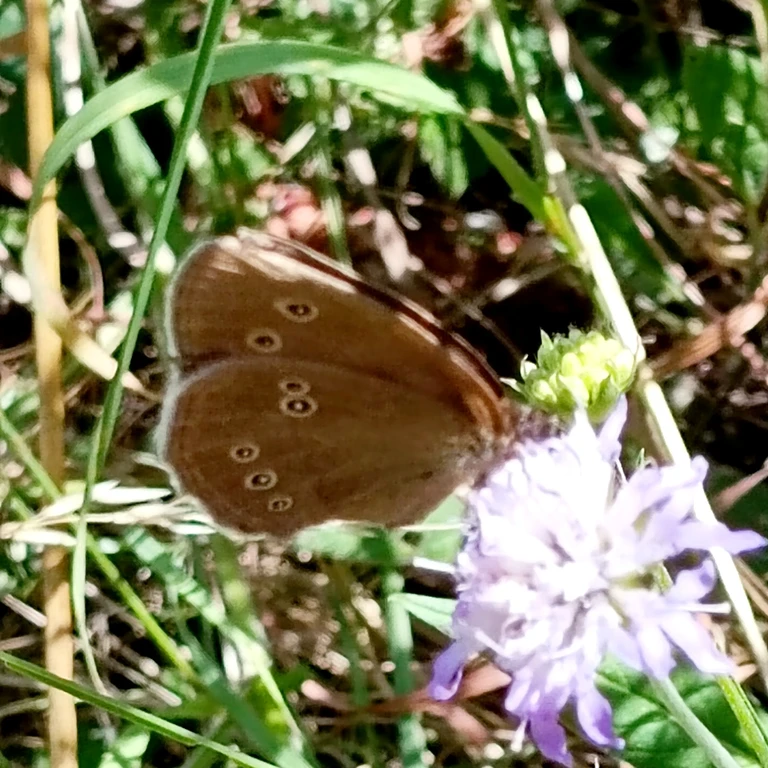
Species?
Aphantopus hyperantus
